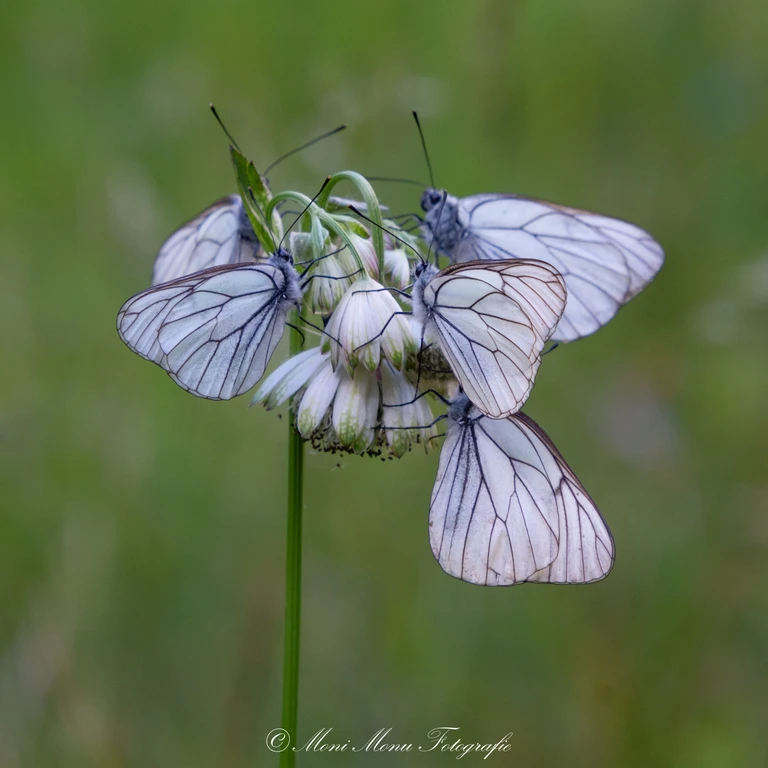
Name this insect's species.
Aporia crataegi
